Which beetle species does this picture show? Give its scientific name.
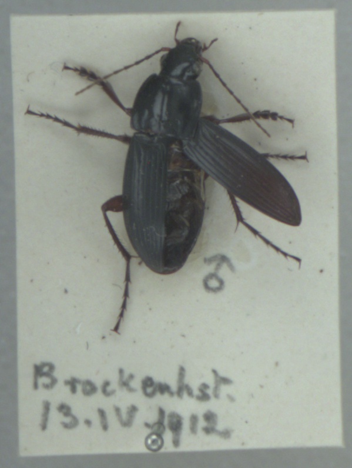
Calathus fuscipes
